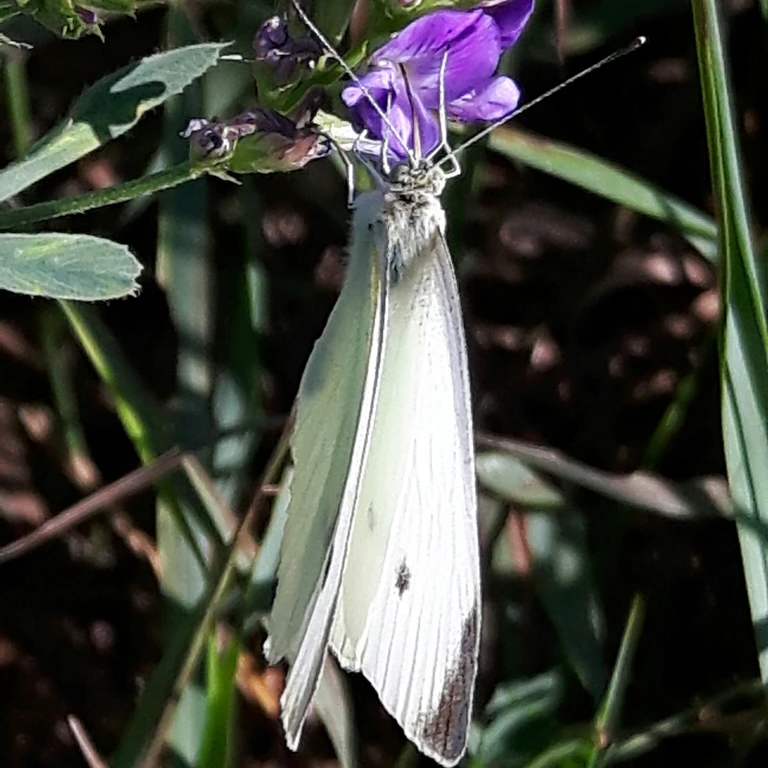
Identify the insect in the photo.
Pieris rapae
